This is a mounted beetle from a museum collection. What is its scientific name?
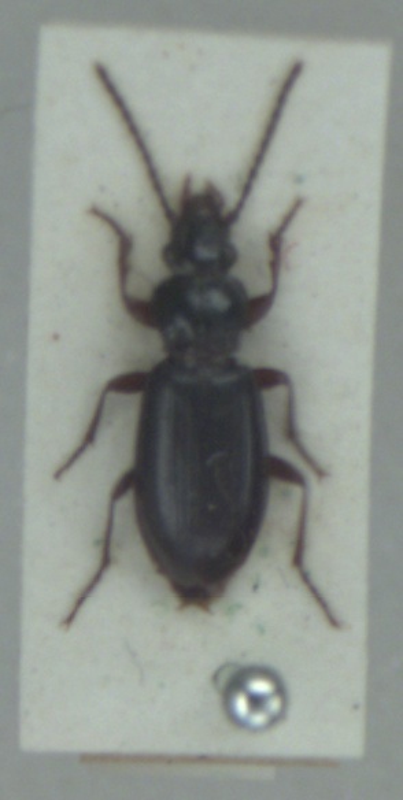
Patrobus assimilis
